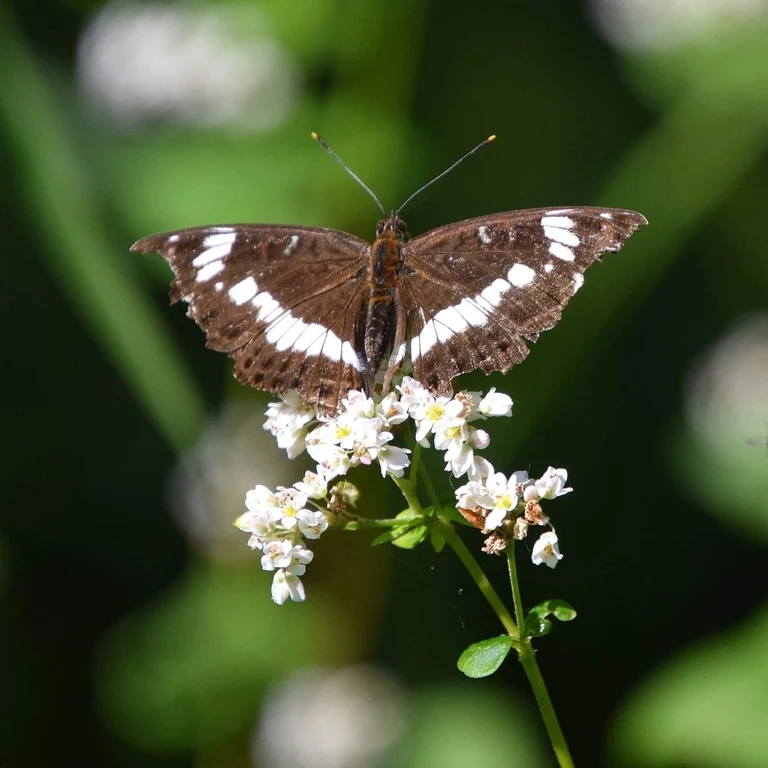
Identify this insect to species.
Limenitis camilla (also Ladoga camilla)
